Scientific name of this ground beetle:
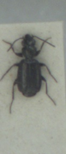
Syntomus foveatus
